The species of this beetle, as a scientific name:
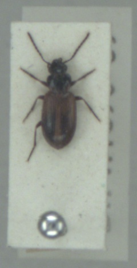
Dicheirotrichus cognatus
